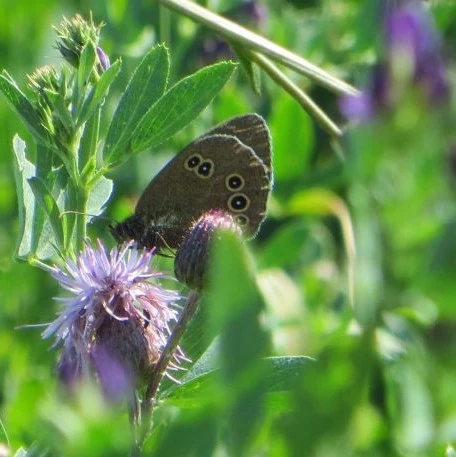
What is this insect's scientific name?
Aphantopus hyperantus
